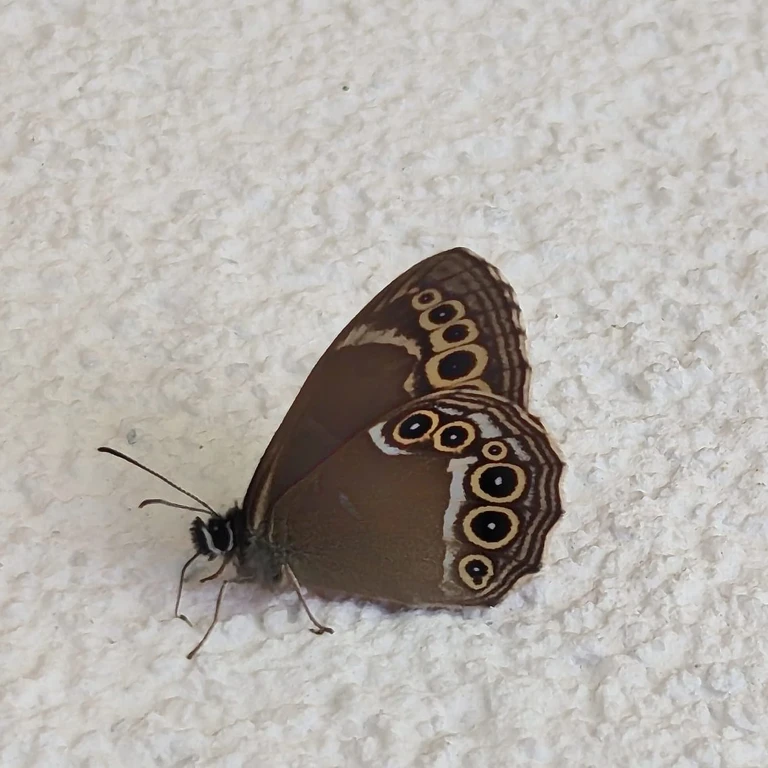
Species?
Lopinga achine (also Pararge achine)
